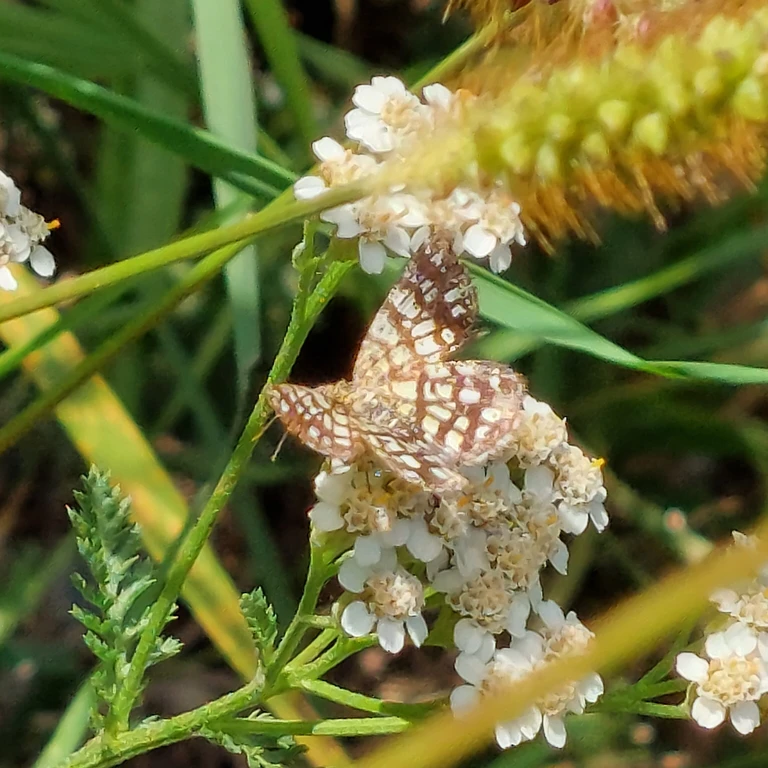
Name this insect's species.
Chiasmia clathrata
